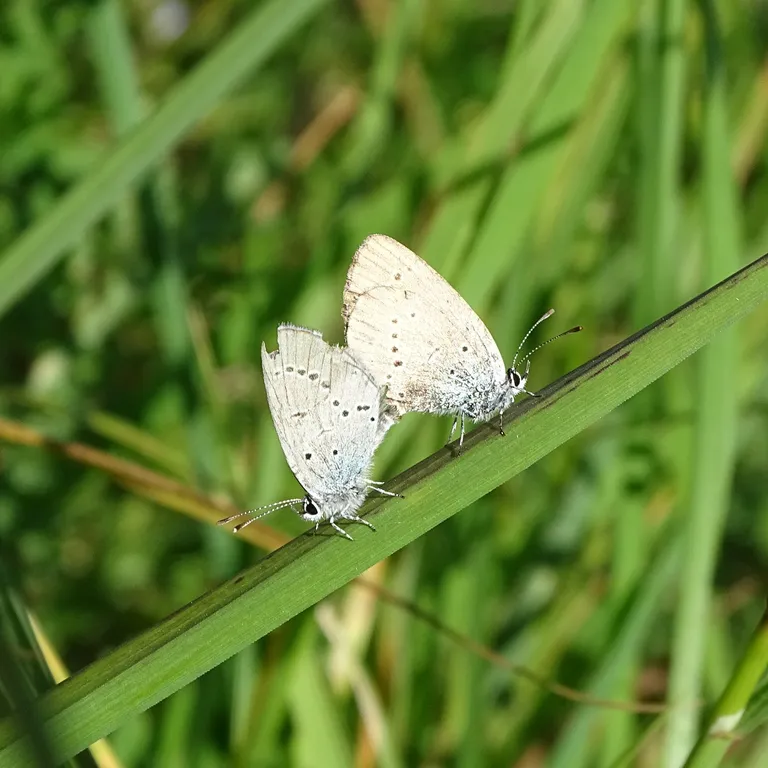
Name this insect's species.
Cupido minimus
